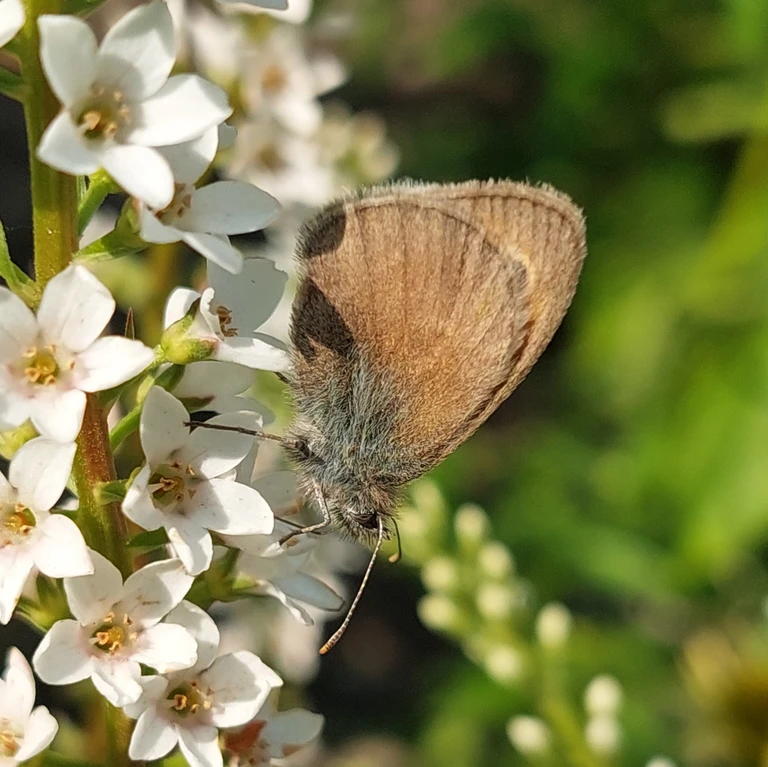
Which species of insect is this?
Coenonympha pamphilus
